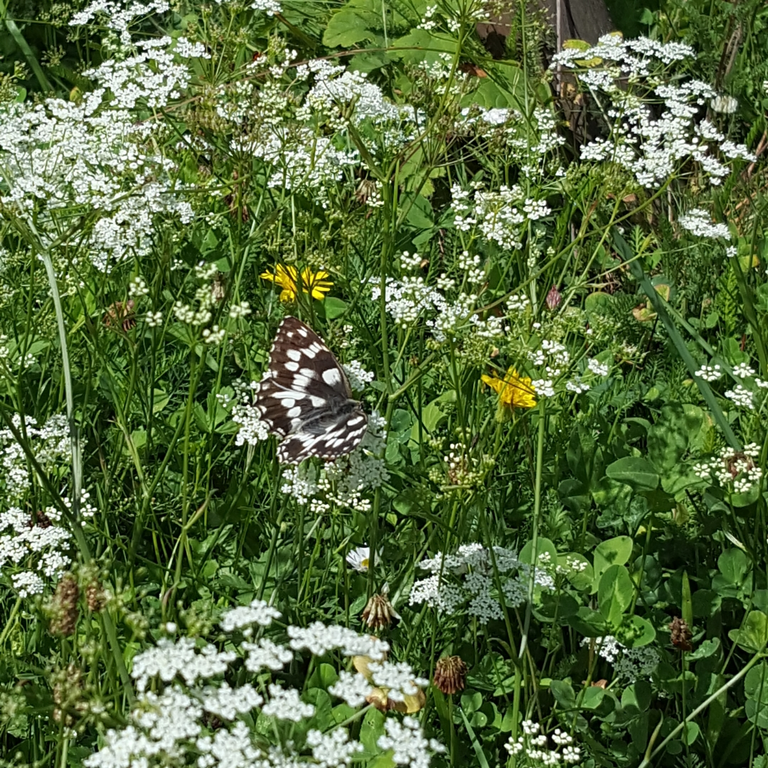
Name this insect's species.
Melanargia galathea
